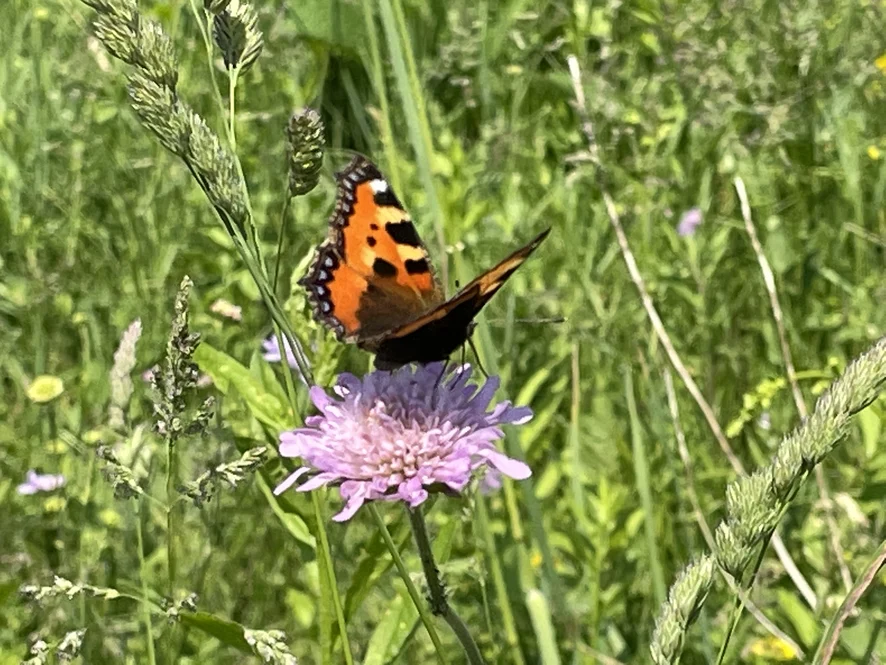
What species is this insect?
Aglais urticae
